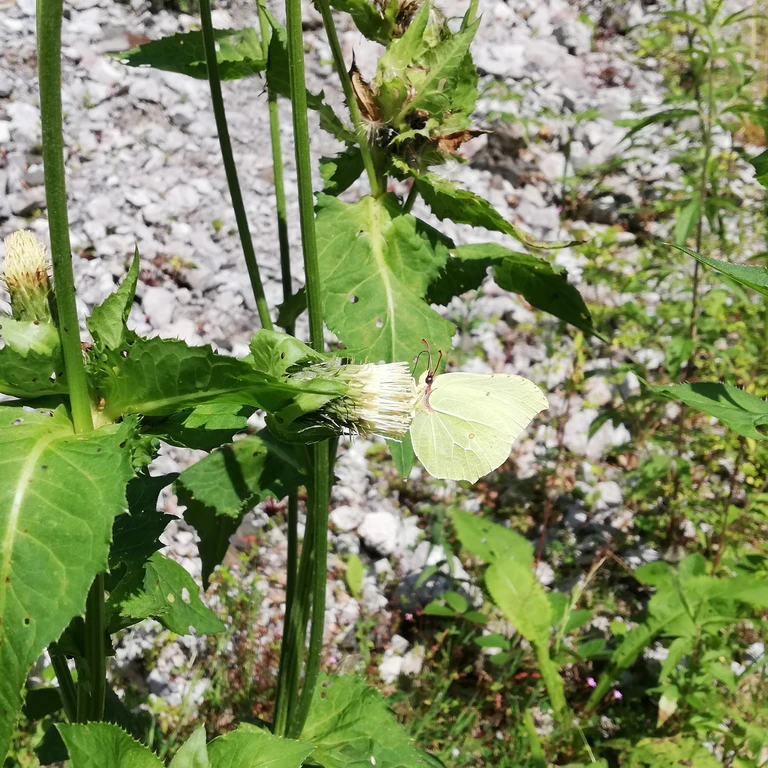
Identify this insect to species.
Gonepteryx rhamni
